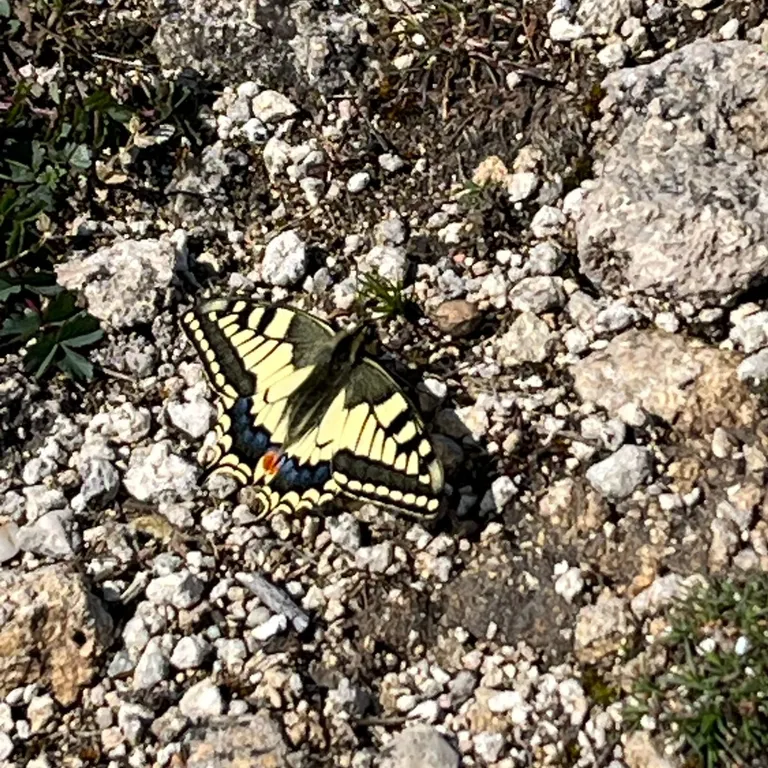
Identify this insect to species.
Papilio machaon
